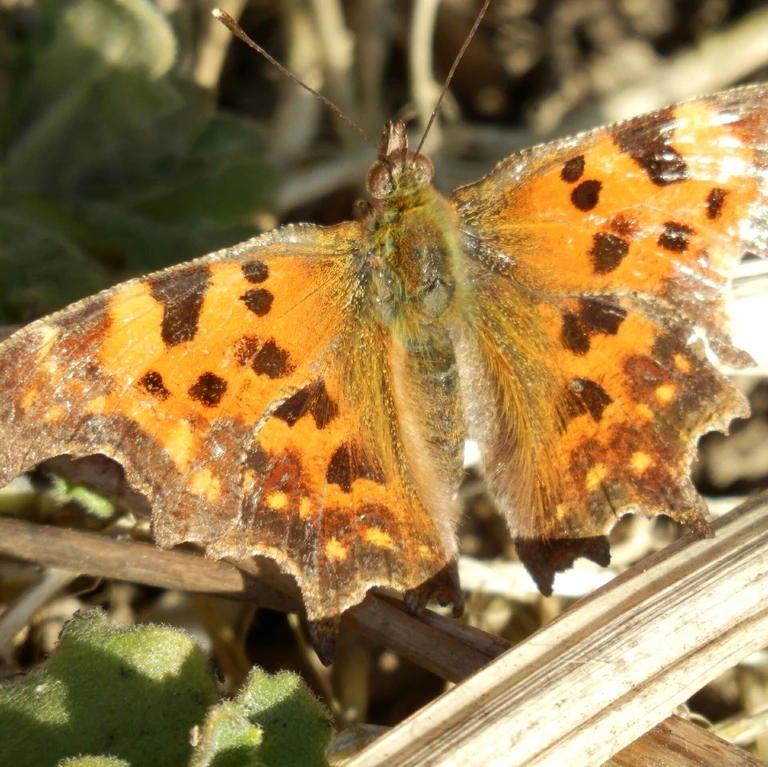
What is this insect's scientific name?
Polygonia c-album
